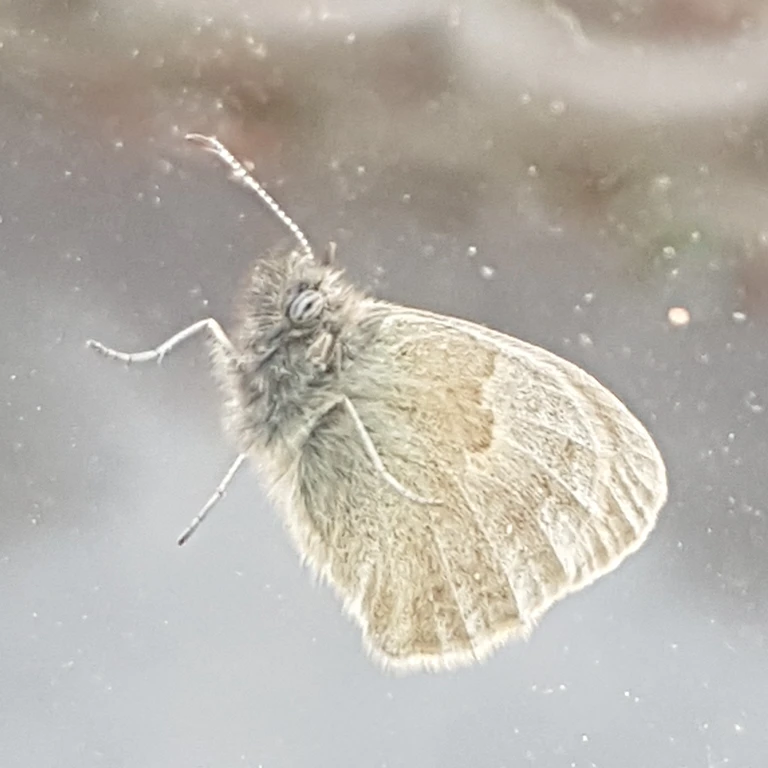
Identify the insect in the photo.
Coenonympha pamphilus
